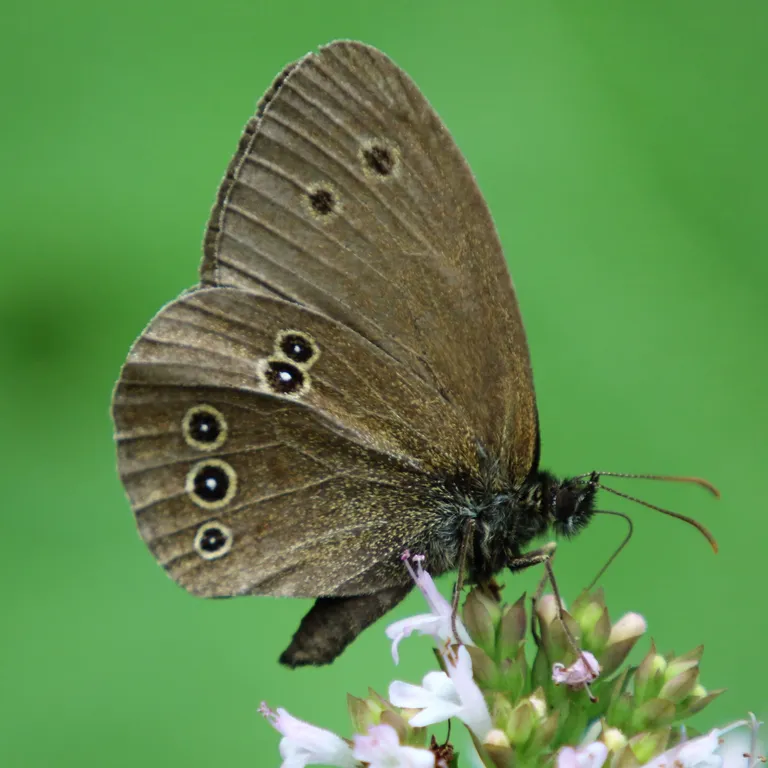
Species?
Aphantopus hyperantus
